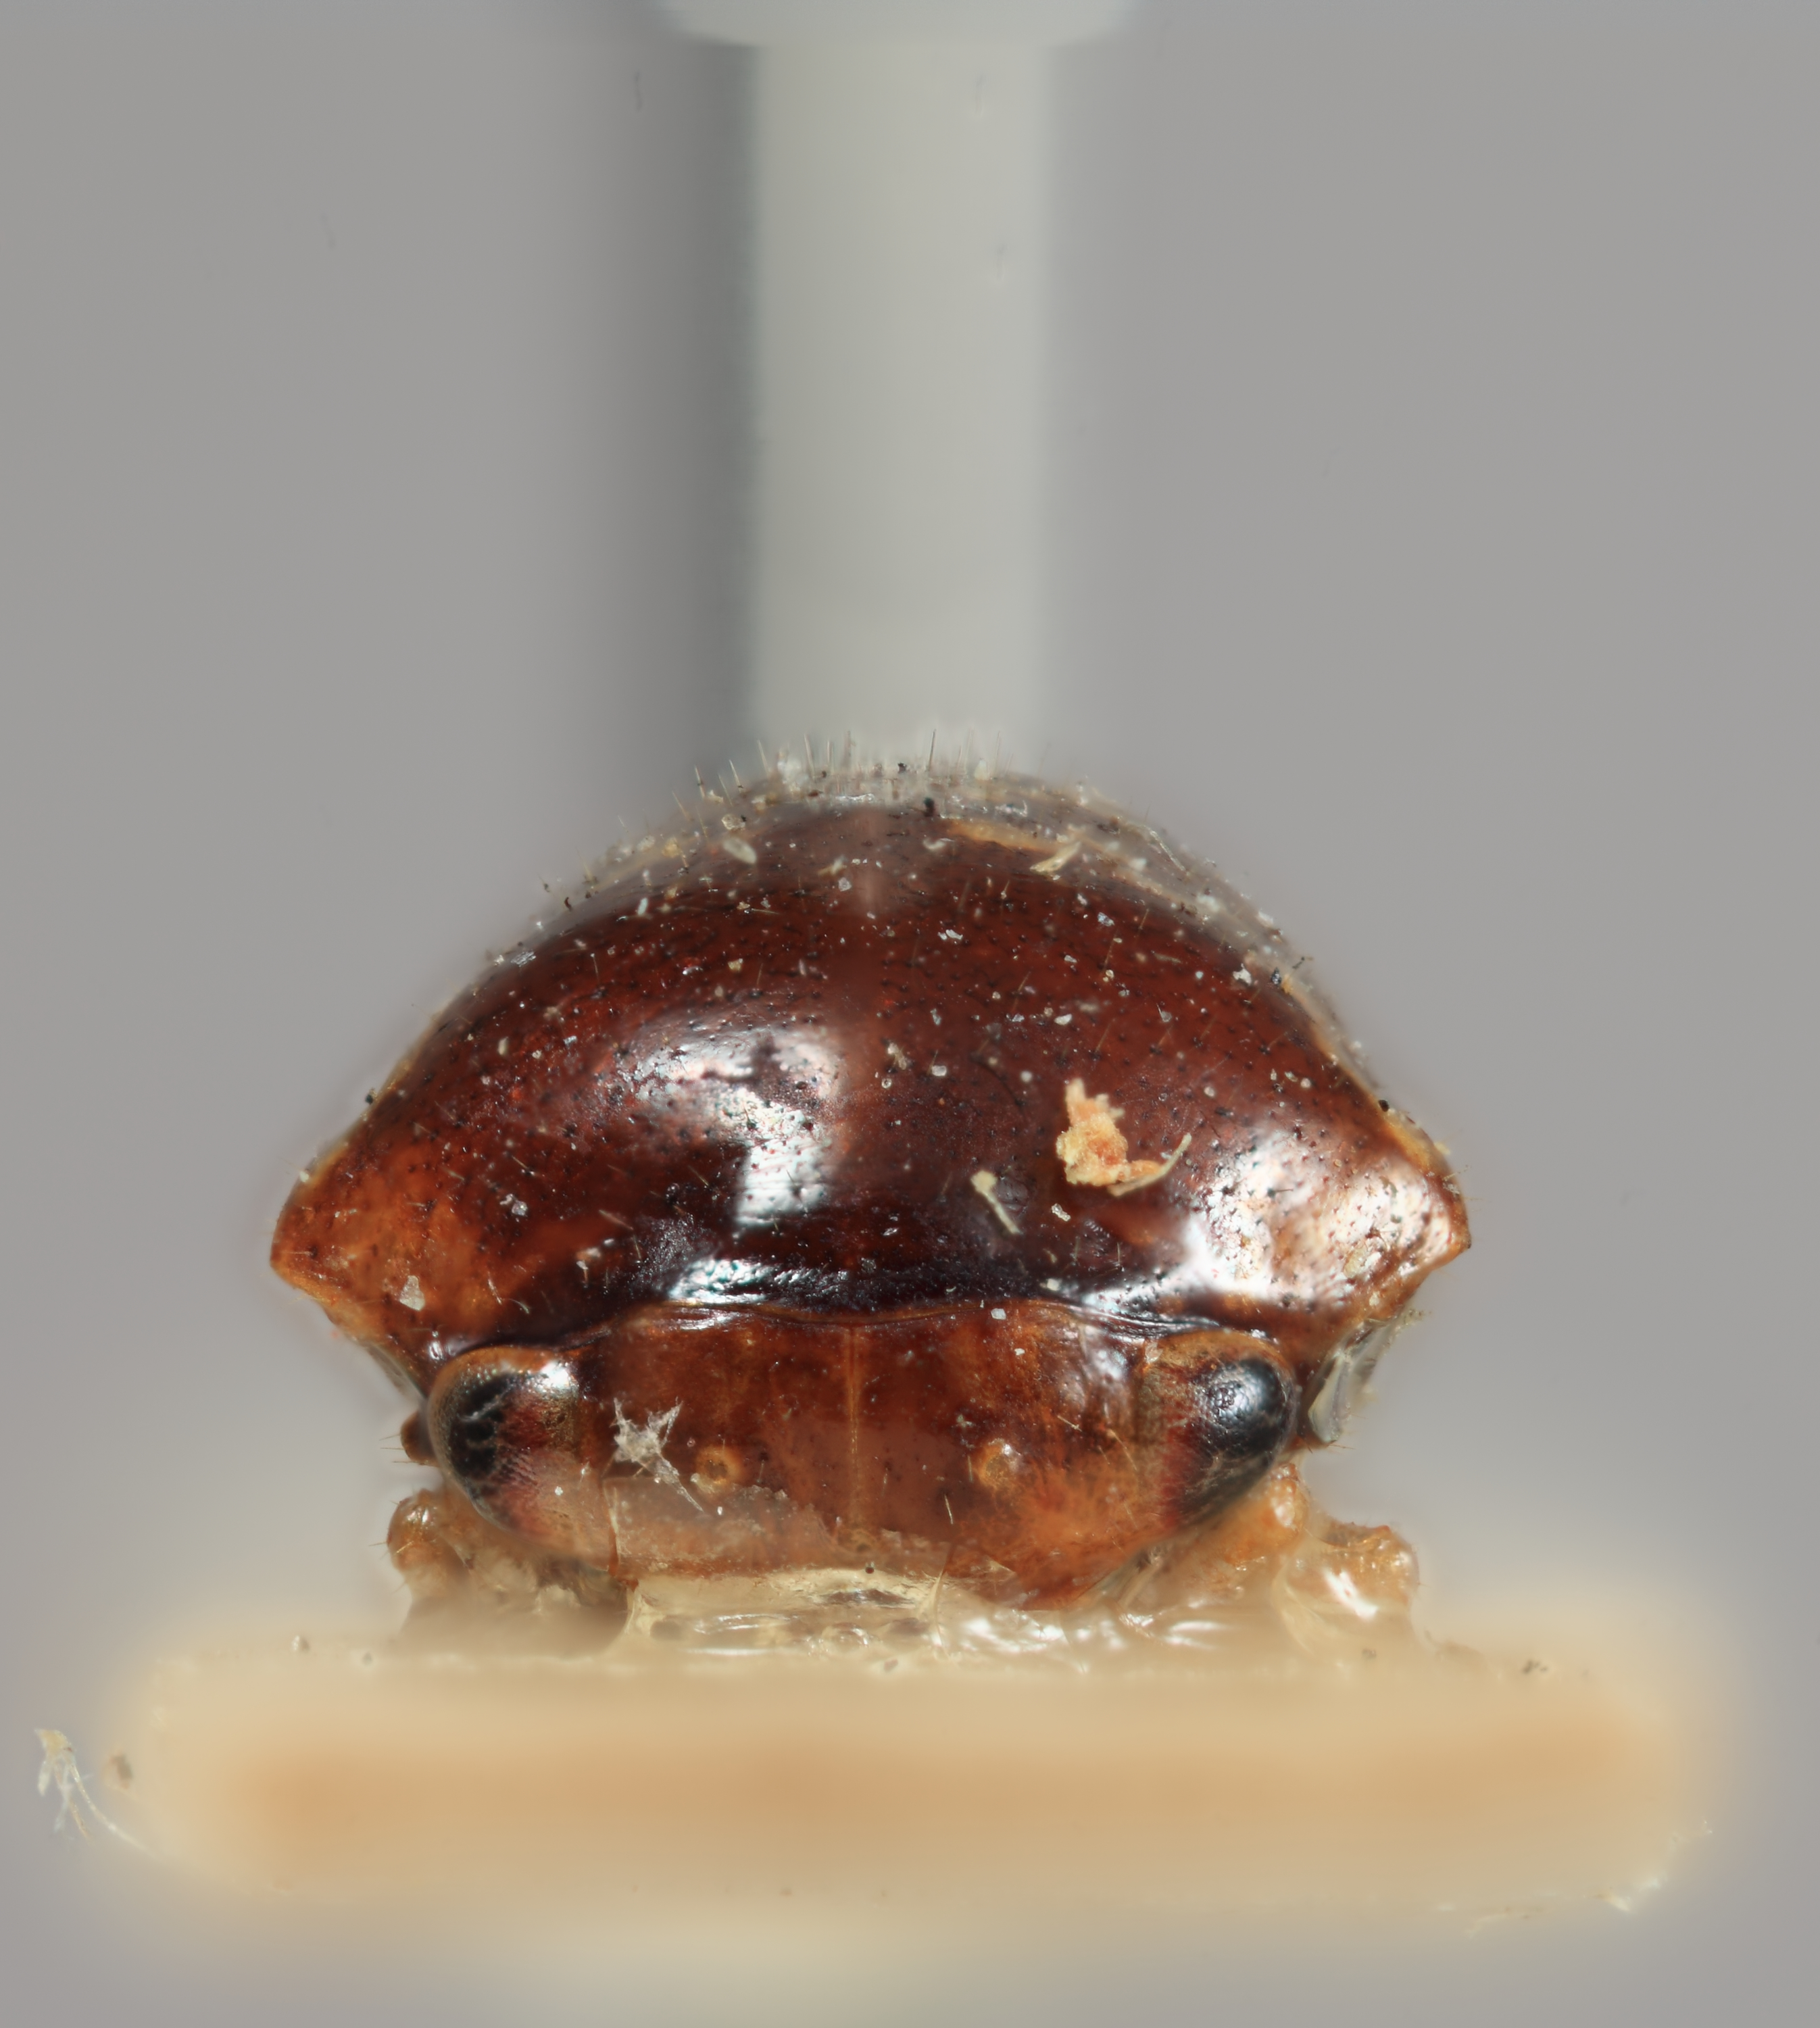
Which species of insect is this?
Tragopa maculidorsa
